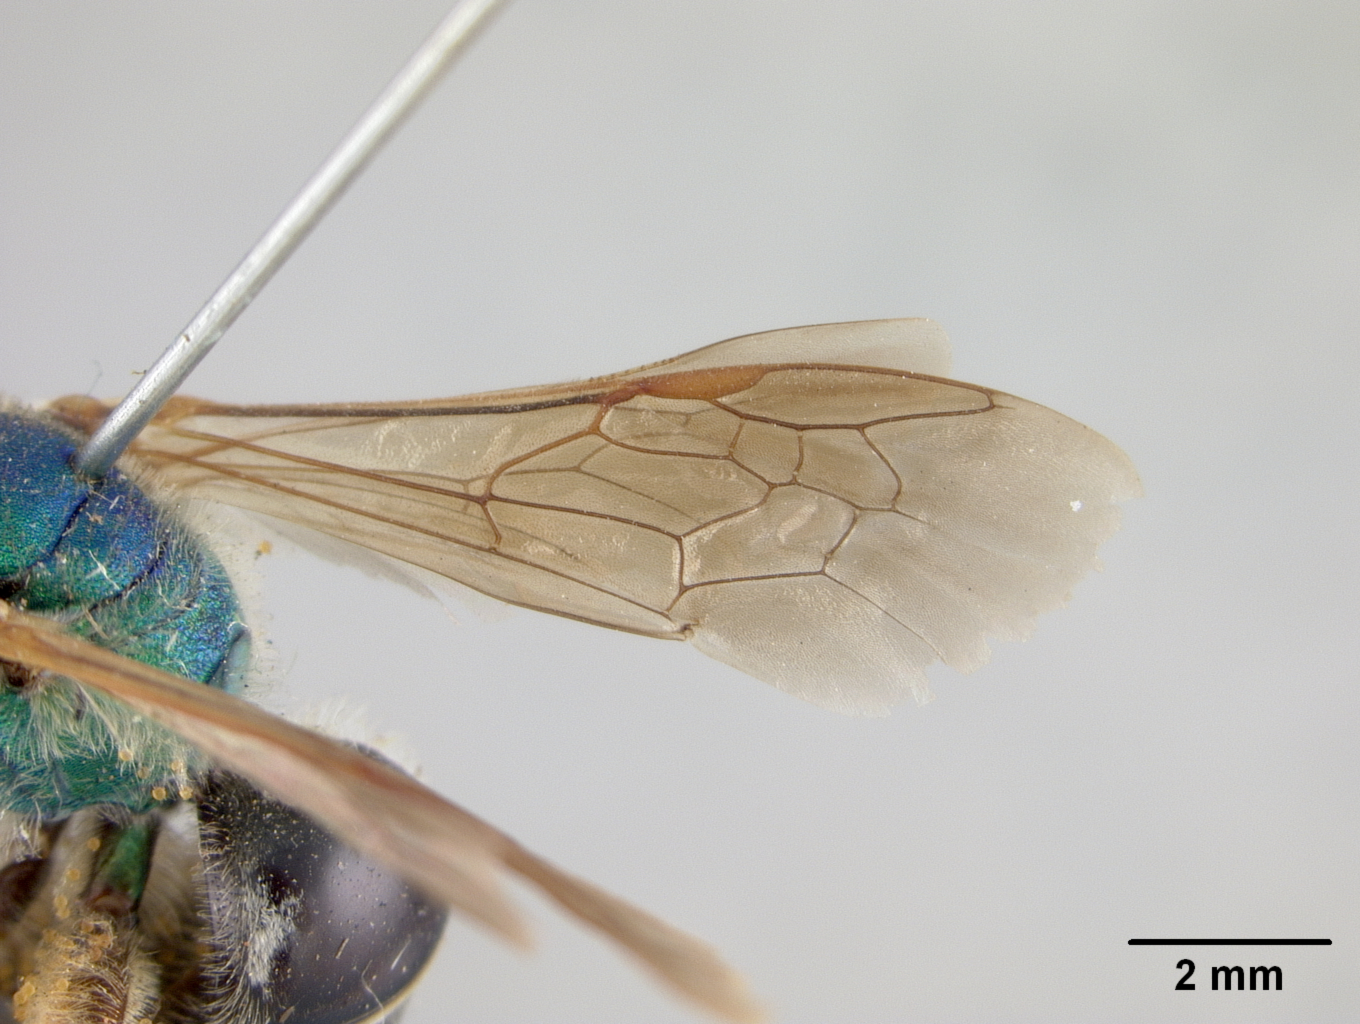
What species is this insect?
Agapostemon coloradensis
